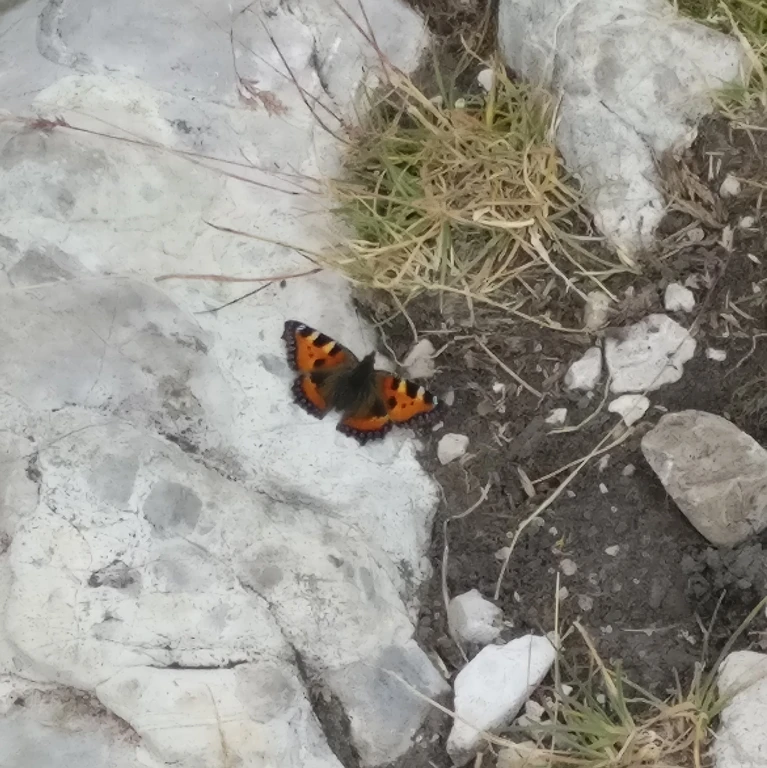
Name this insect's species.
Aglais urticae
